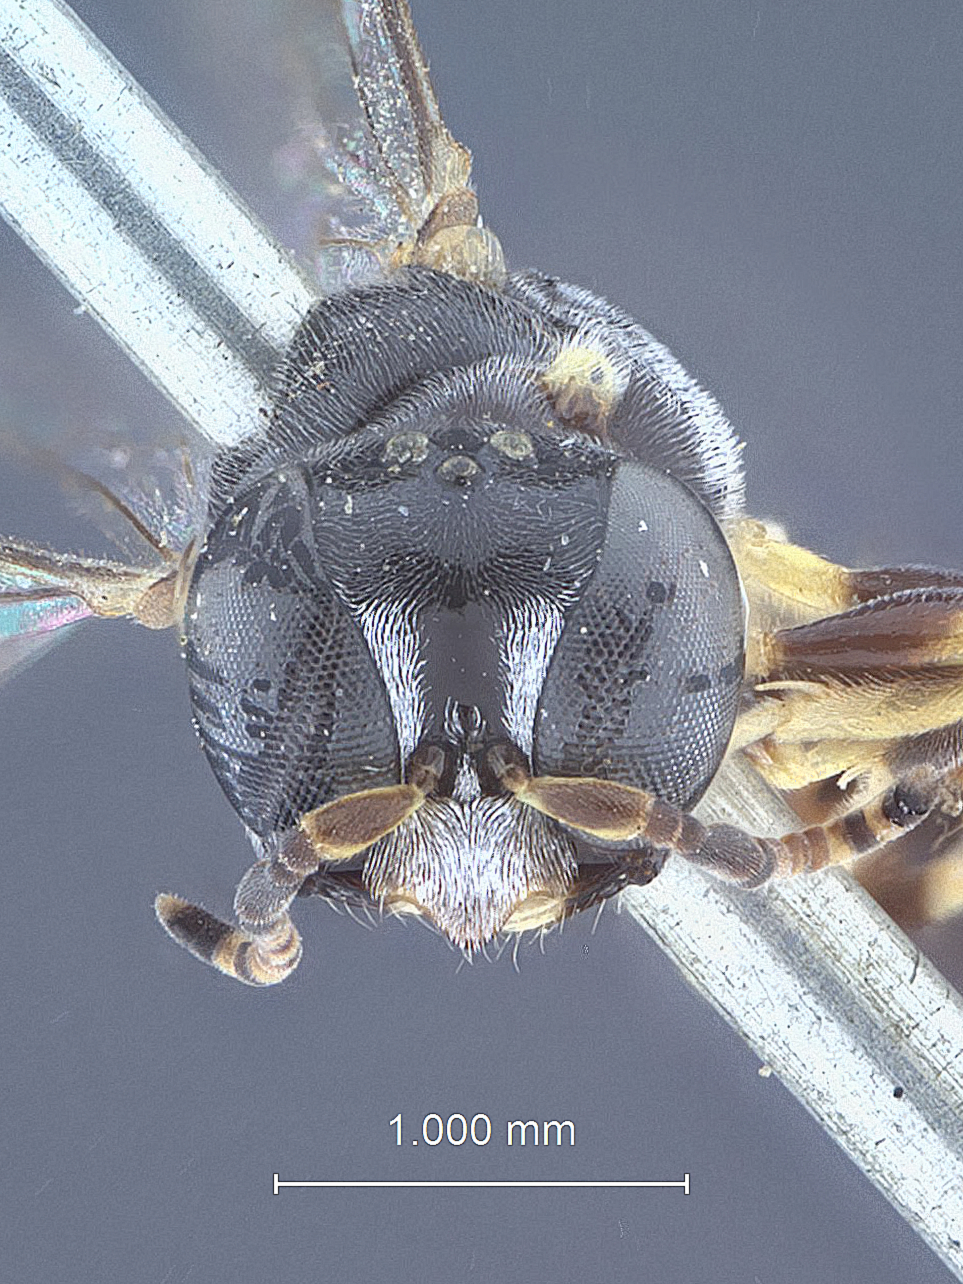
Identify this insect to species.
Rhopalum modestum
